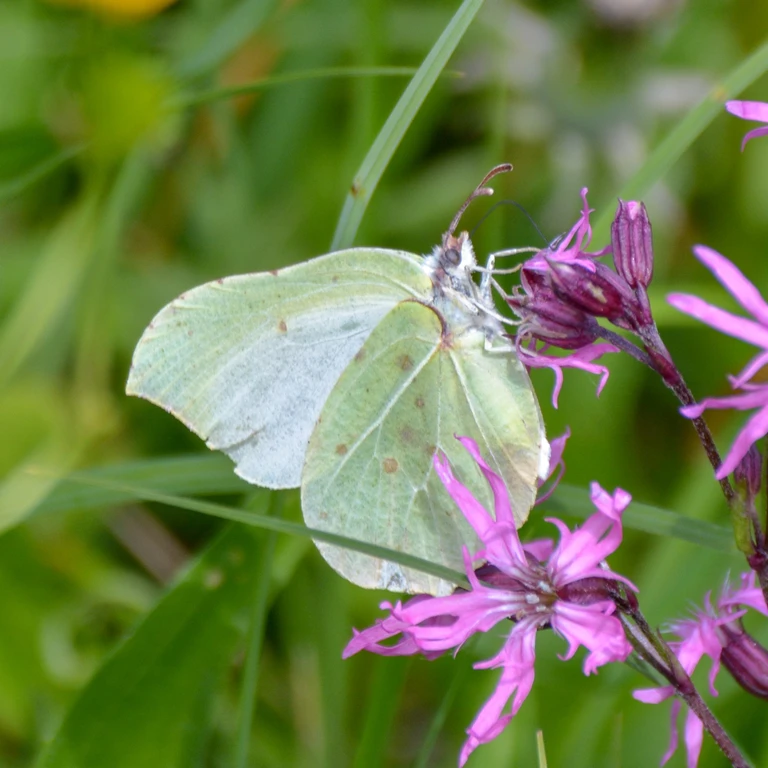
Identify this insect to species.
Gonepteryx rhamni
